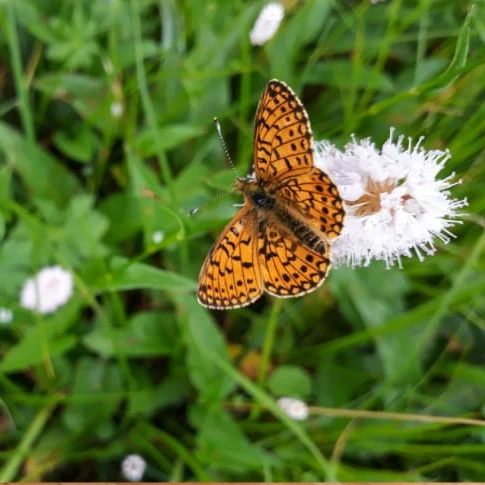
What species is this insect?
Boloria eunomia
